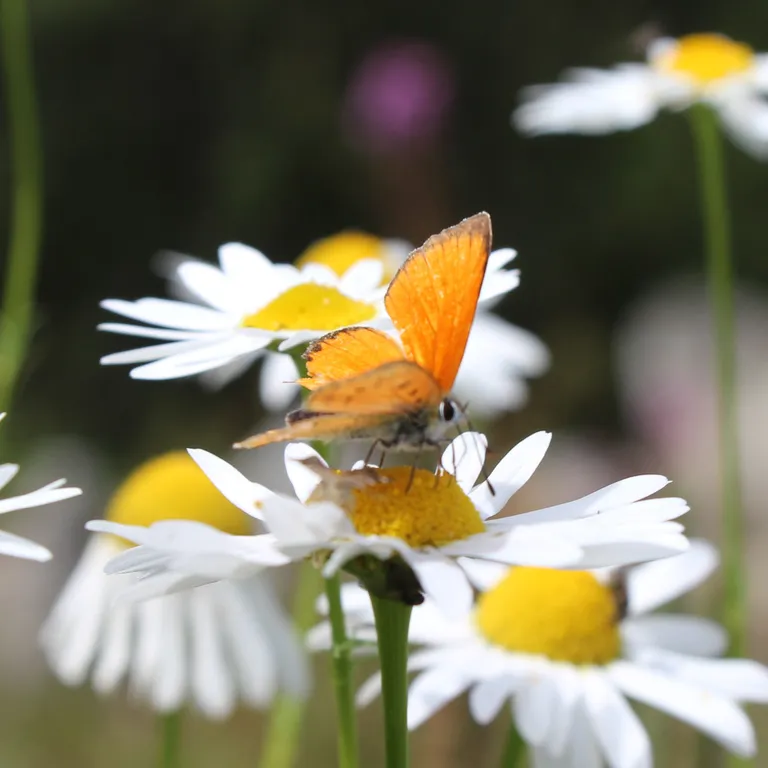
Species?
Lycaena virgaureae
